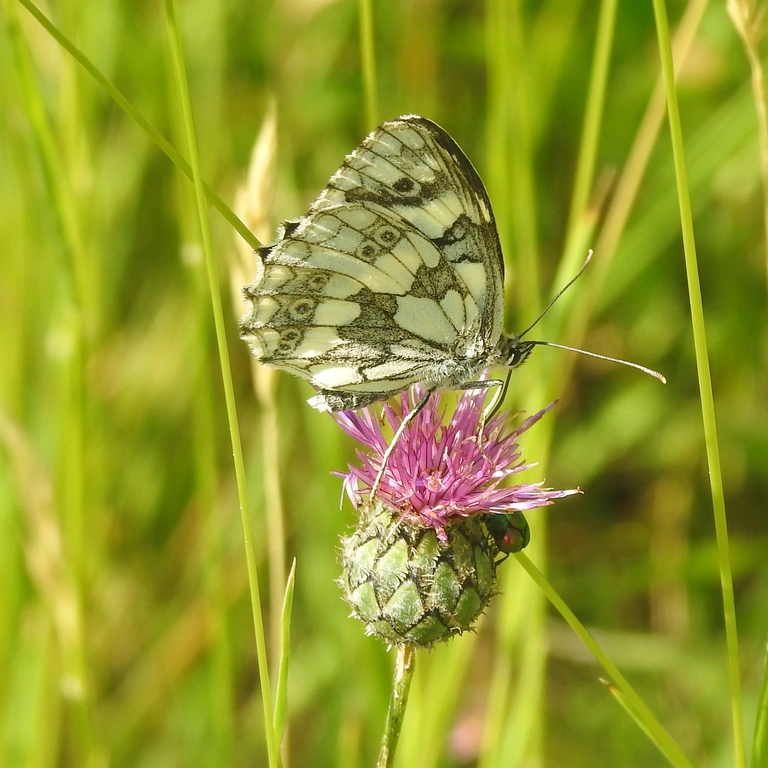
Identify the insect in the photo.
Melanargia galathea
